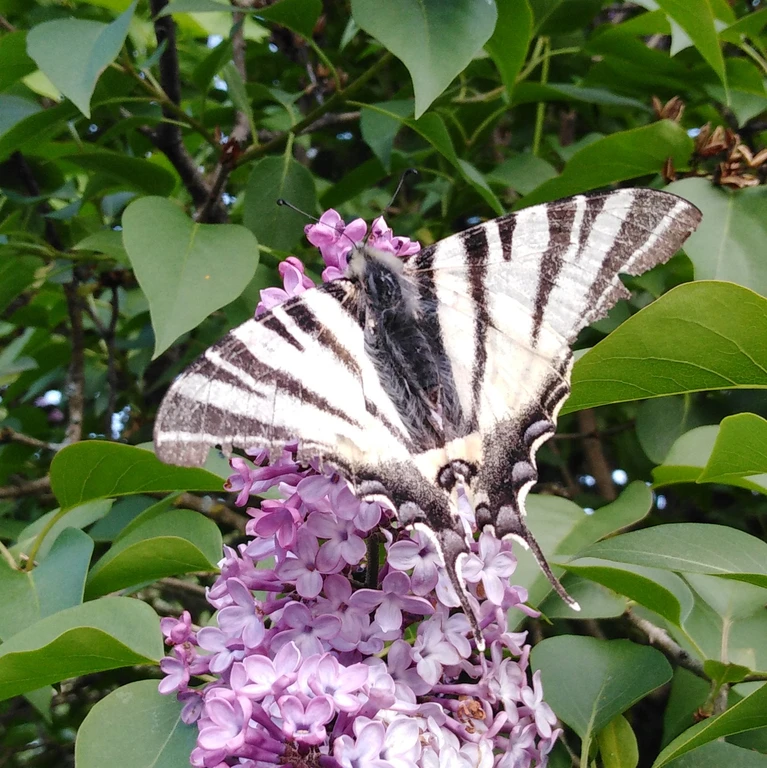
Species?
Iphiclides podalirius
